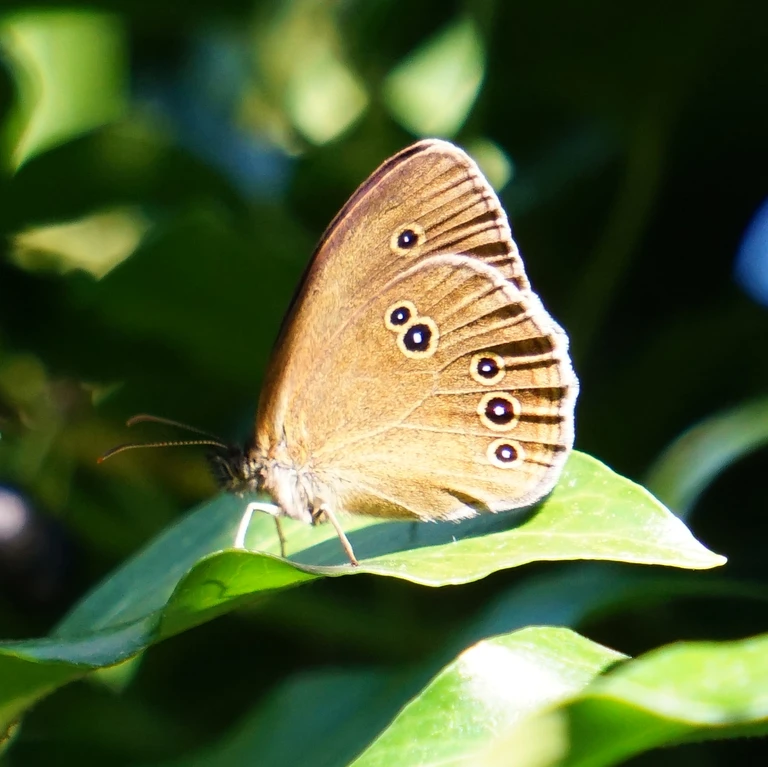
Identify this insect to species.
Aphantopus hyperantus
